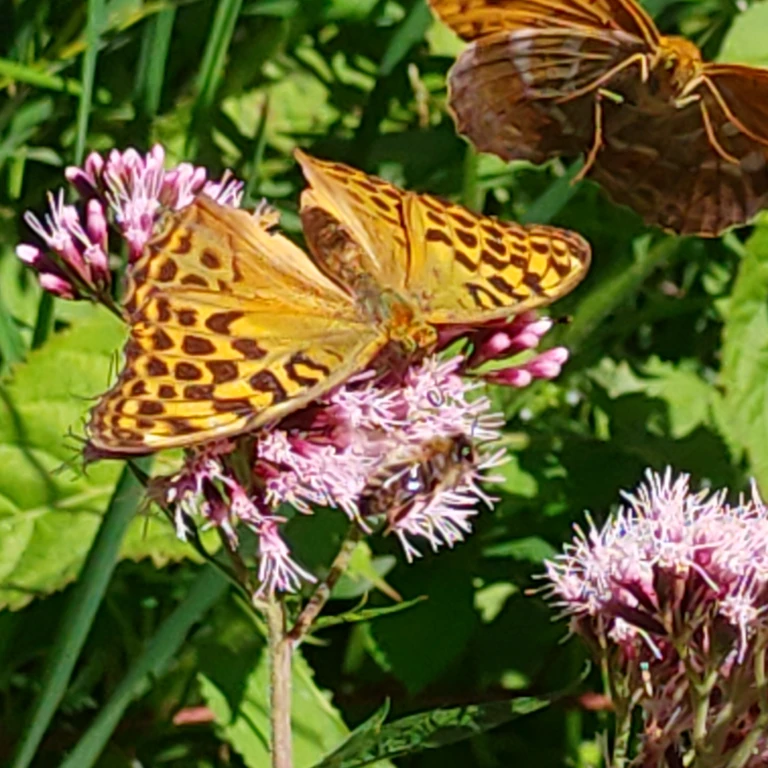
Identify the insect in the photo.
Argynnis paphia
